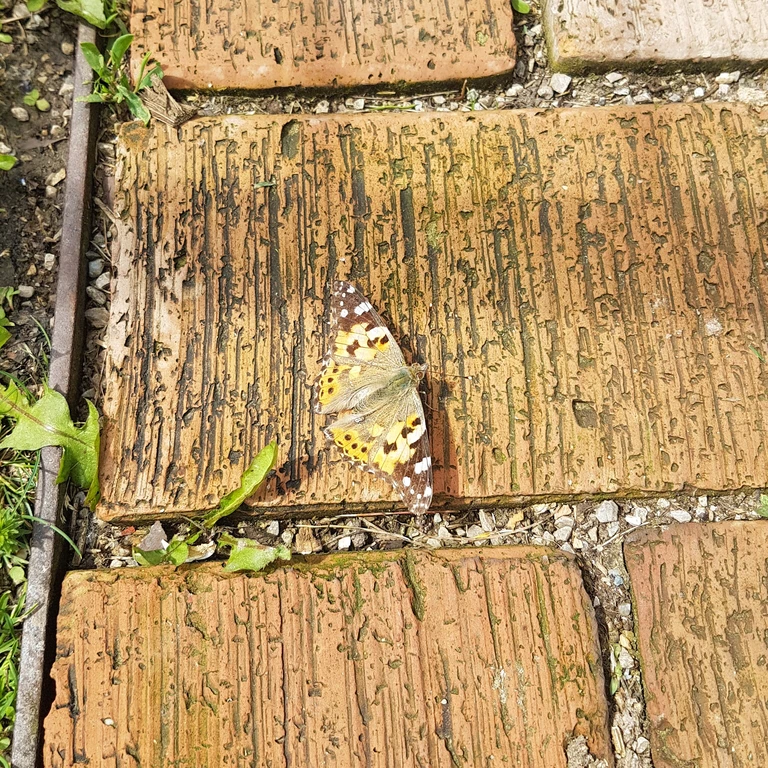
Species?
Vanessa cardui
